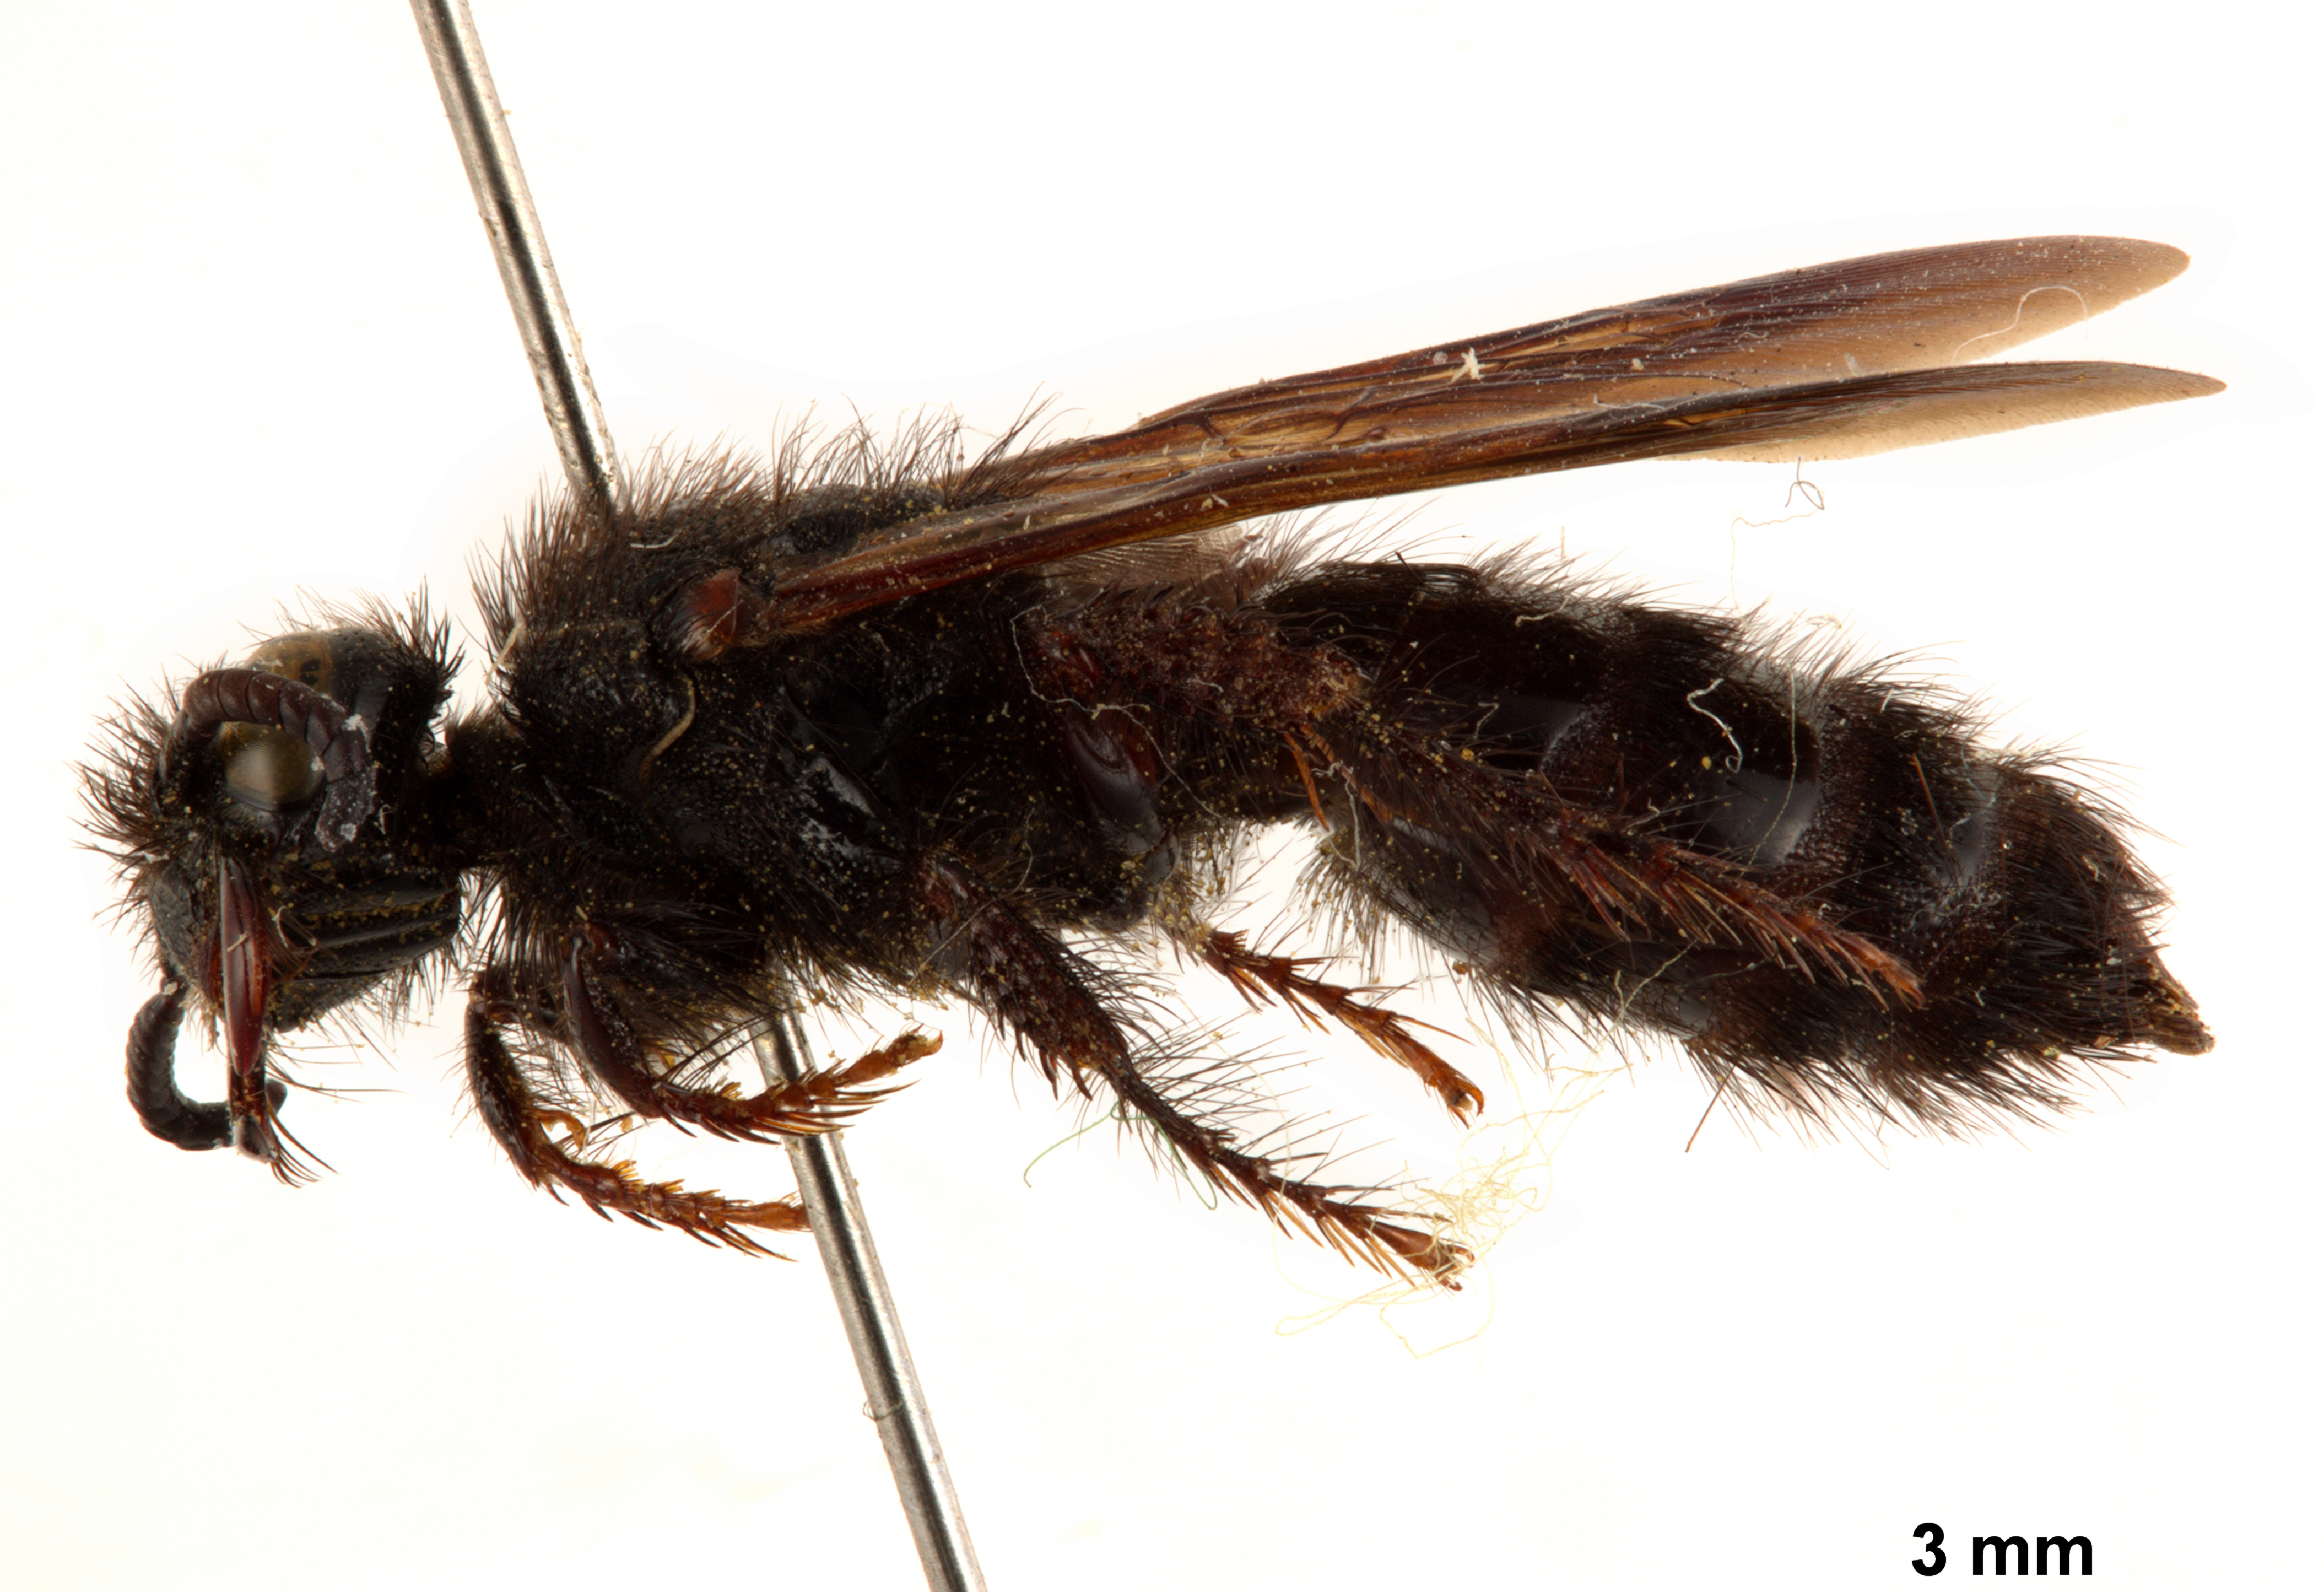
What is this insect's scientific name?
Trielis carbonaria (also Copla carbonaria)
